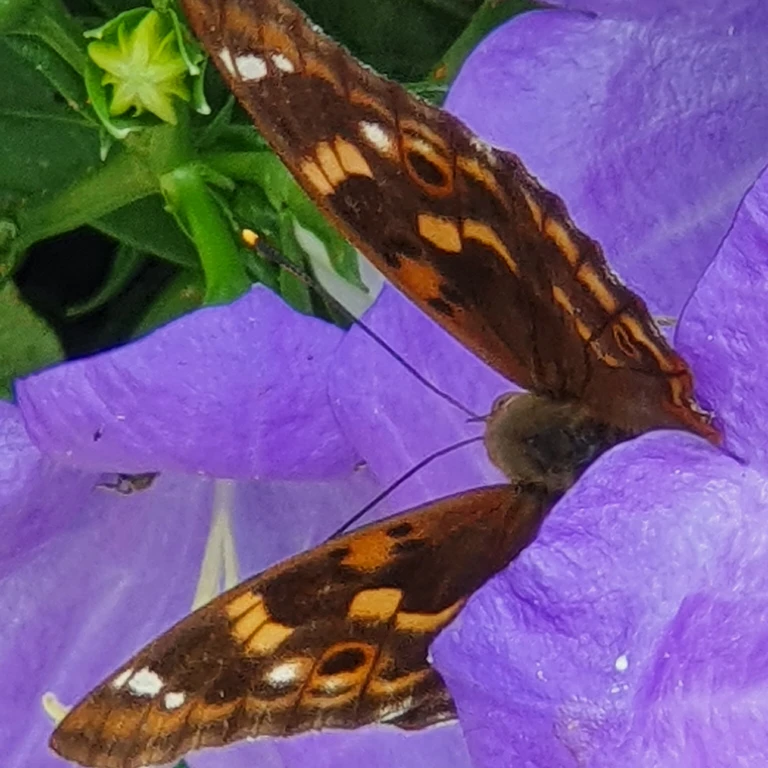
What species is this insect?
Apatura ilia
